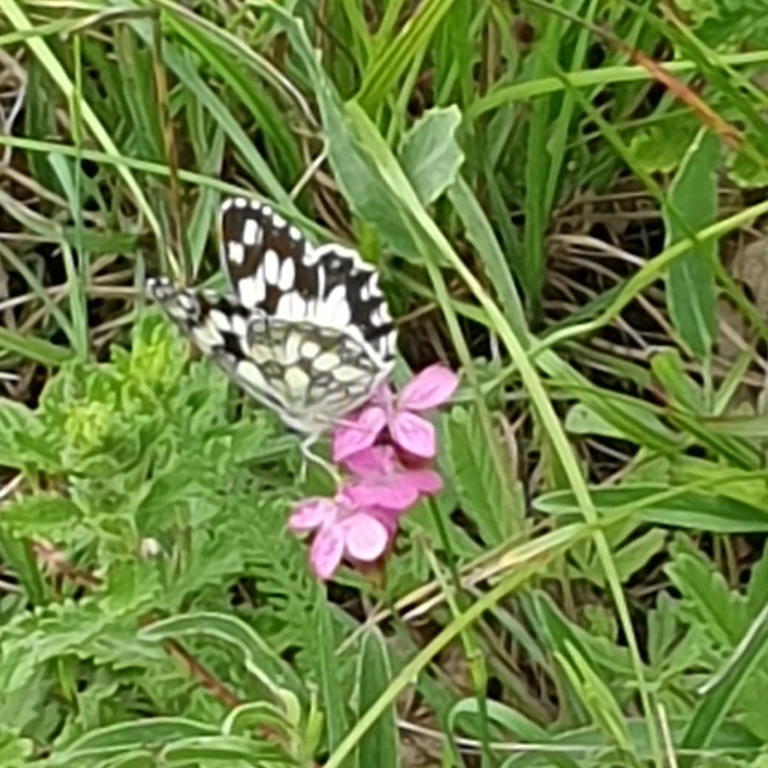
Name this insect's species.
Melanargia galathea
